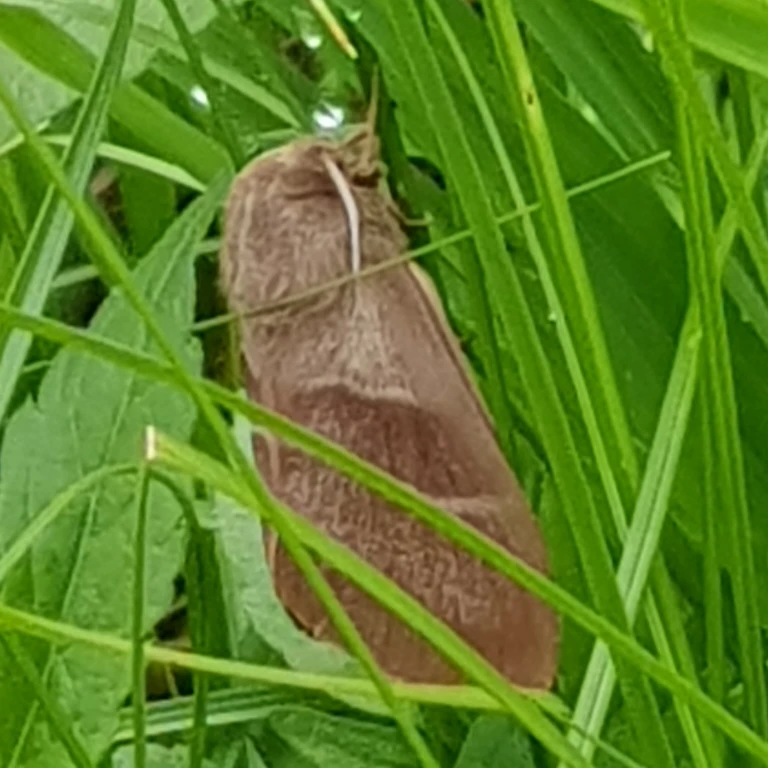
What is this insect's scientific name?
Macrothylacia rubi
